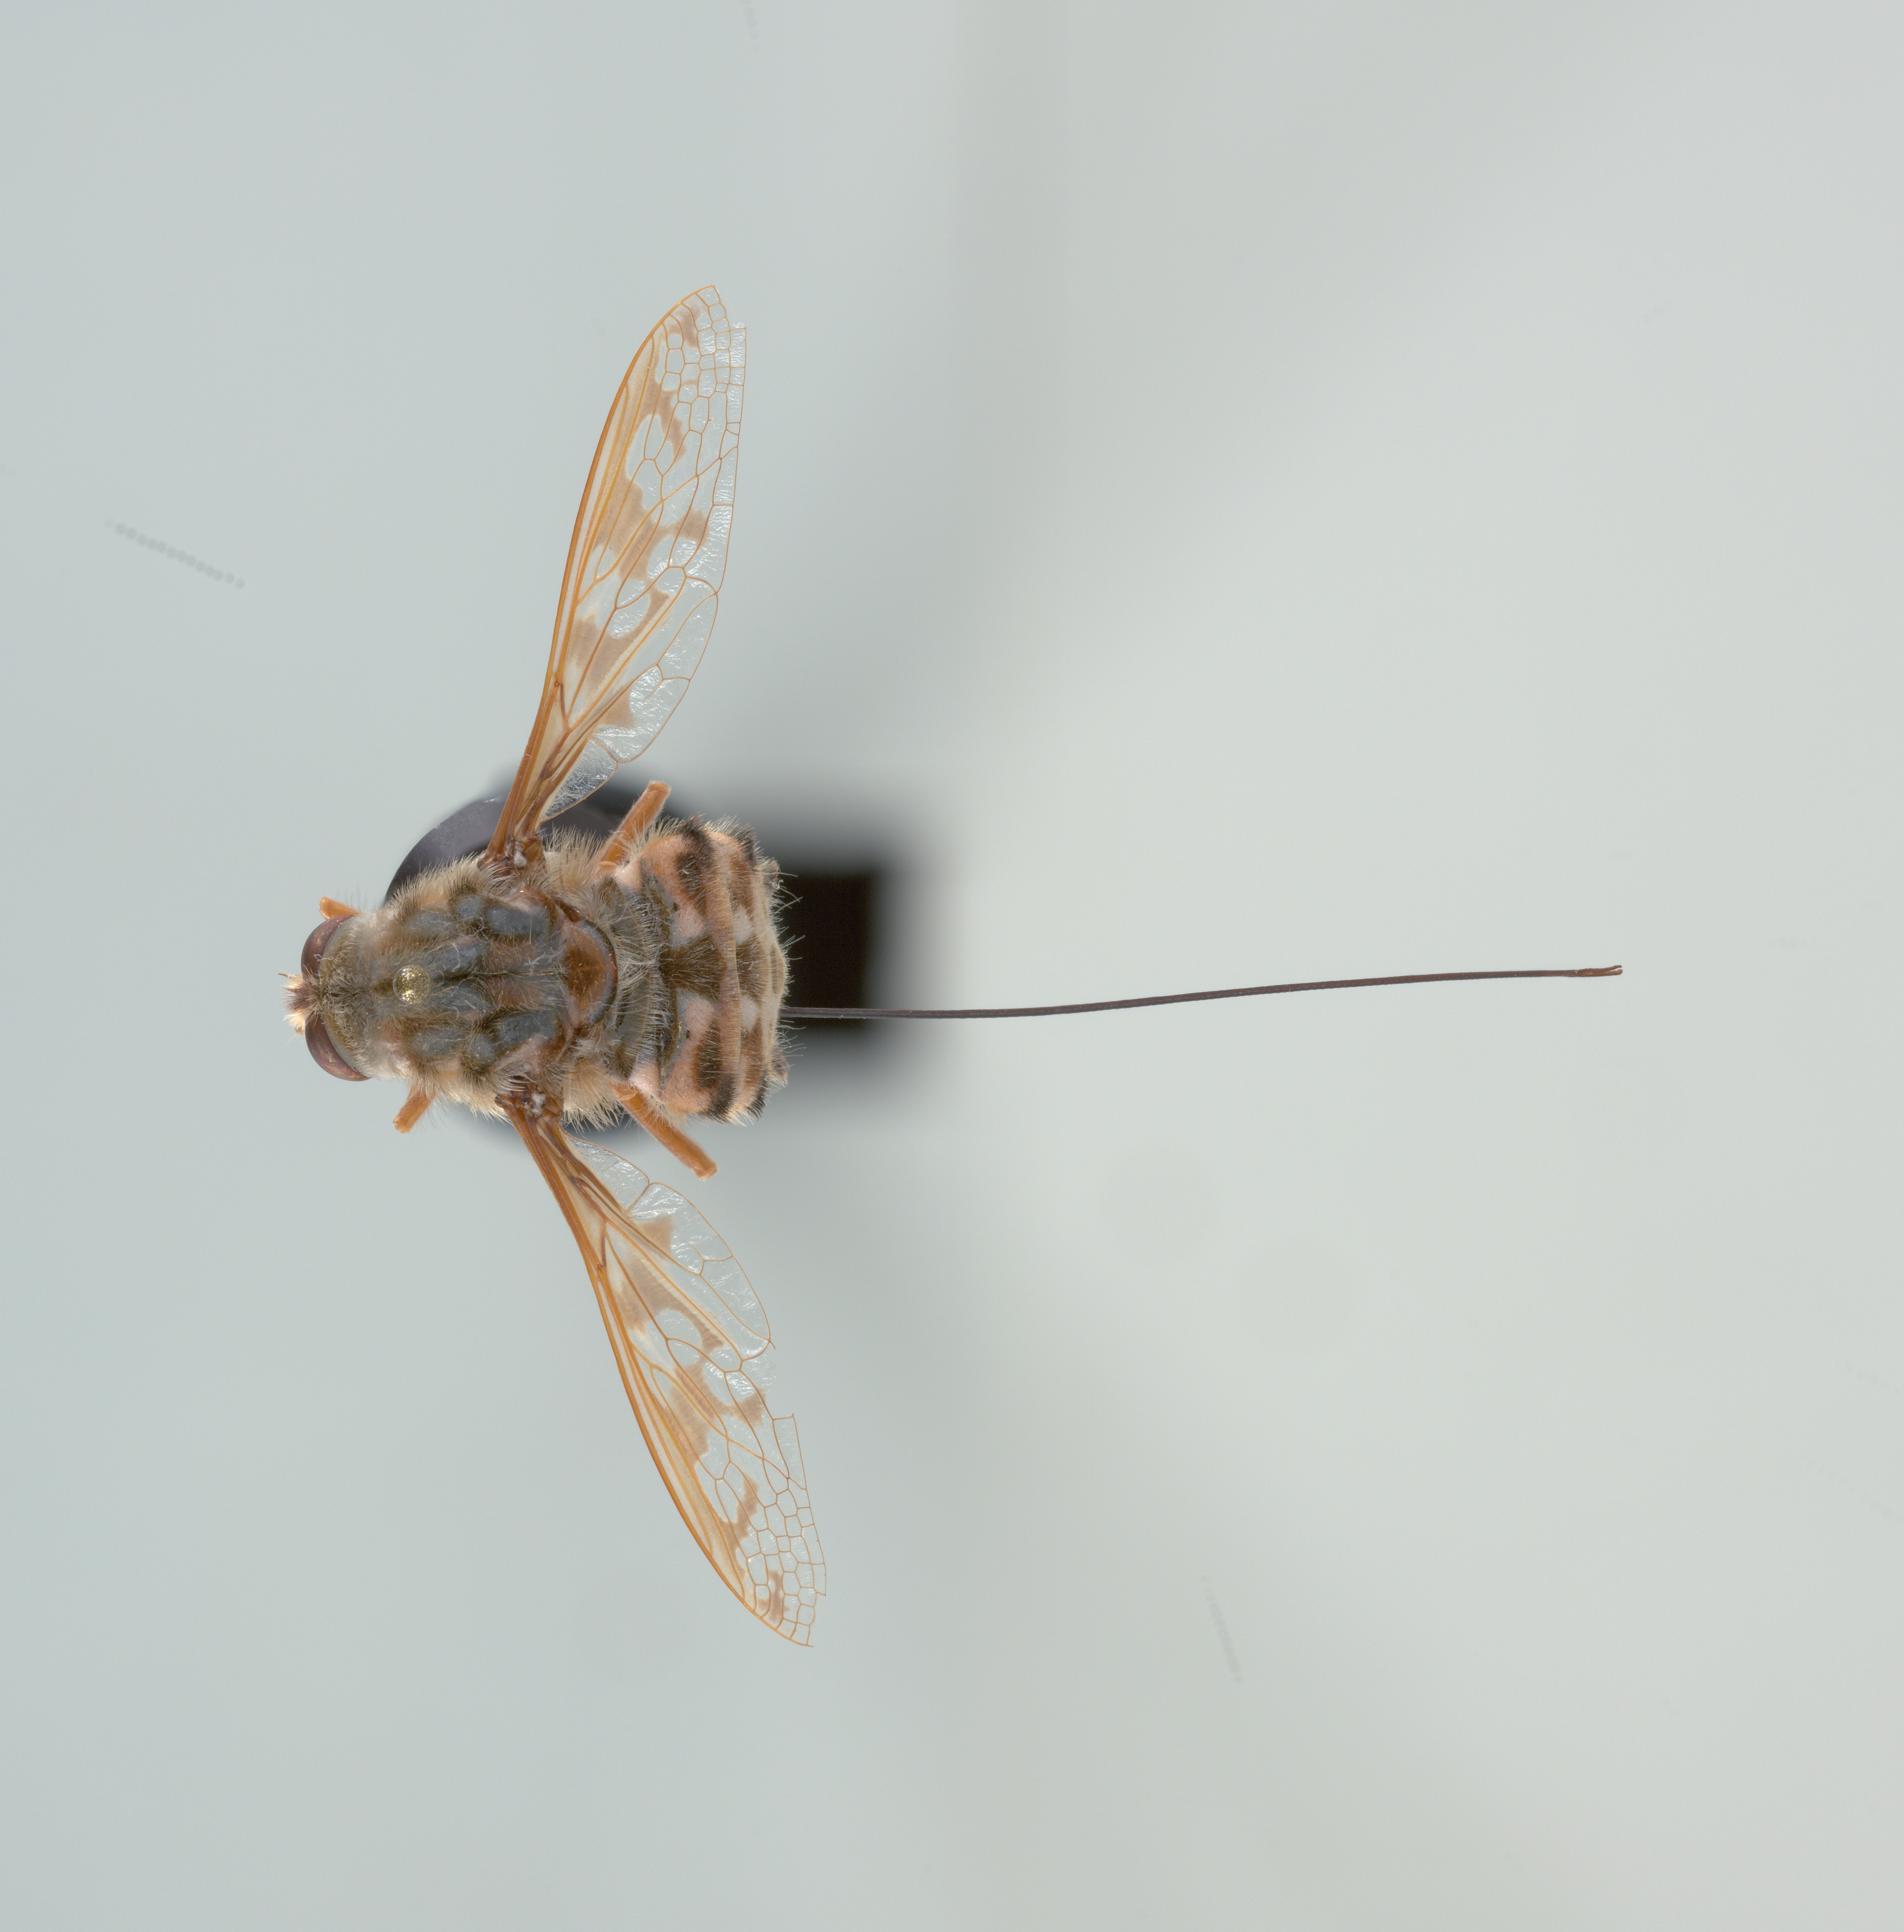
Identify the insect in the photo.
Moegistorhynchus longirostris
